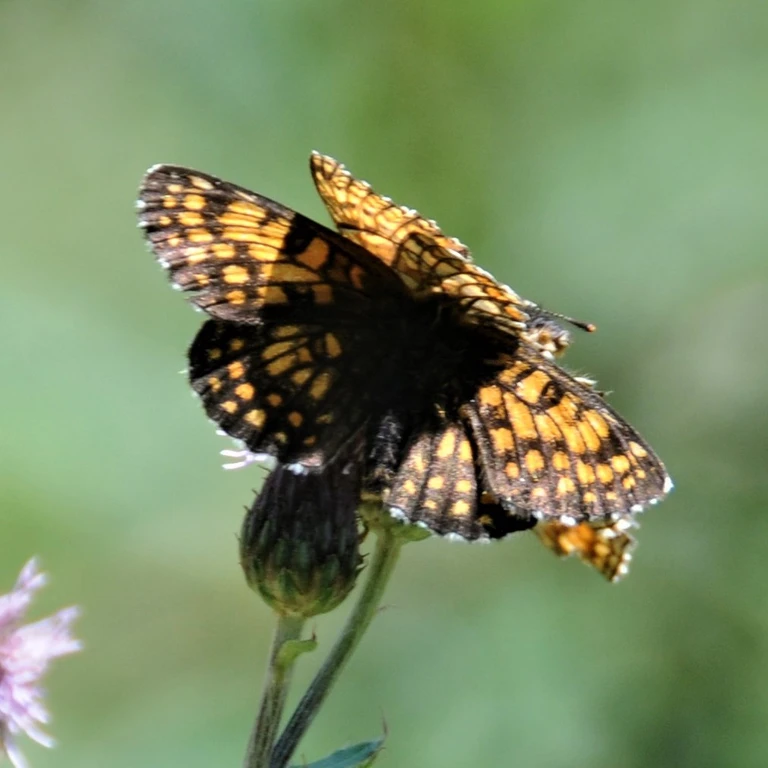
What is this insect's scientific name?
Melitaea athalia
